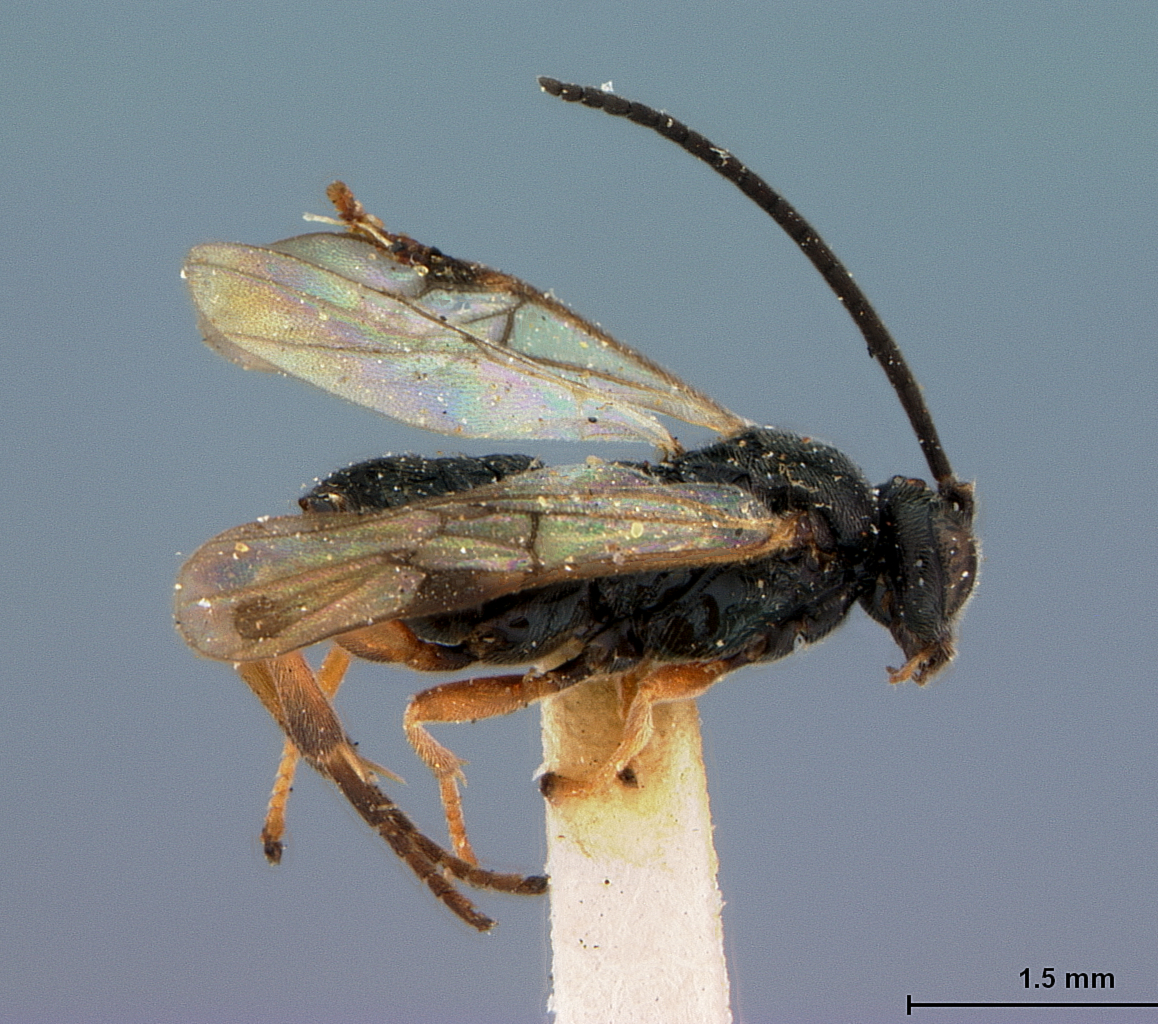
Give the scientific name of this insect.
Microgaster canadensis
